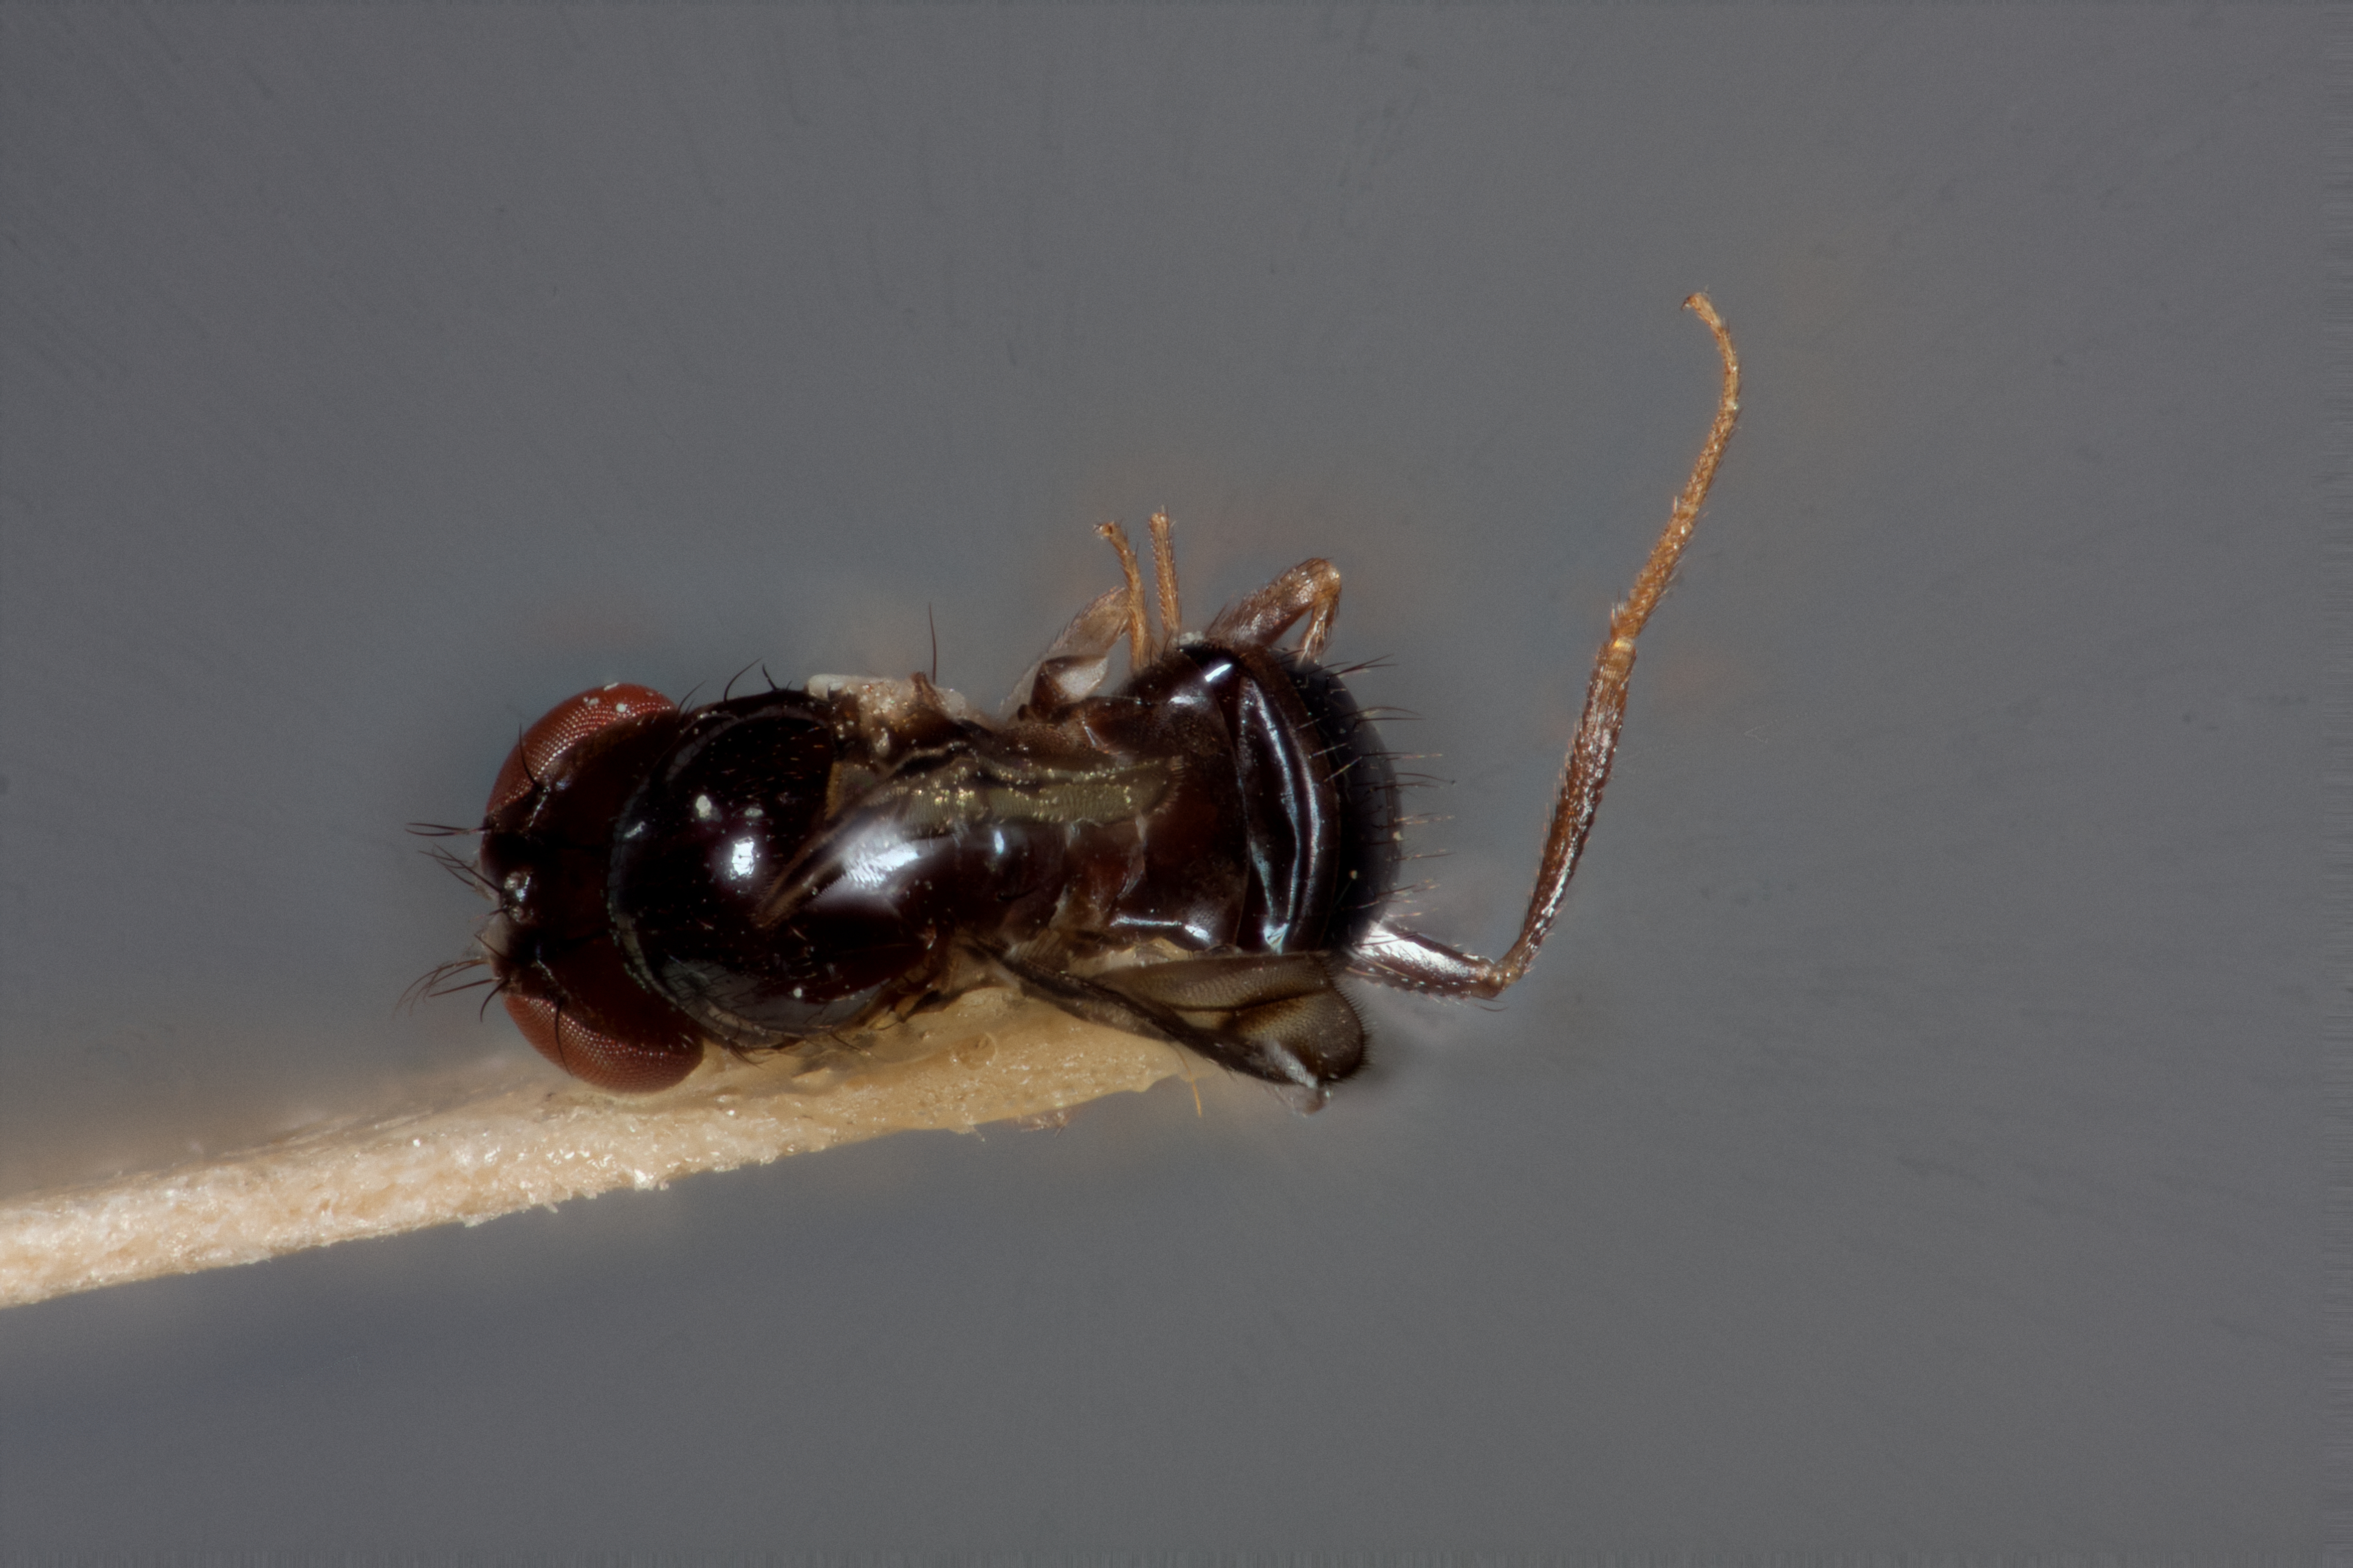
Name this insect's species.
Mycodrosophila elegans
